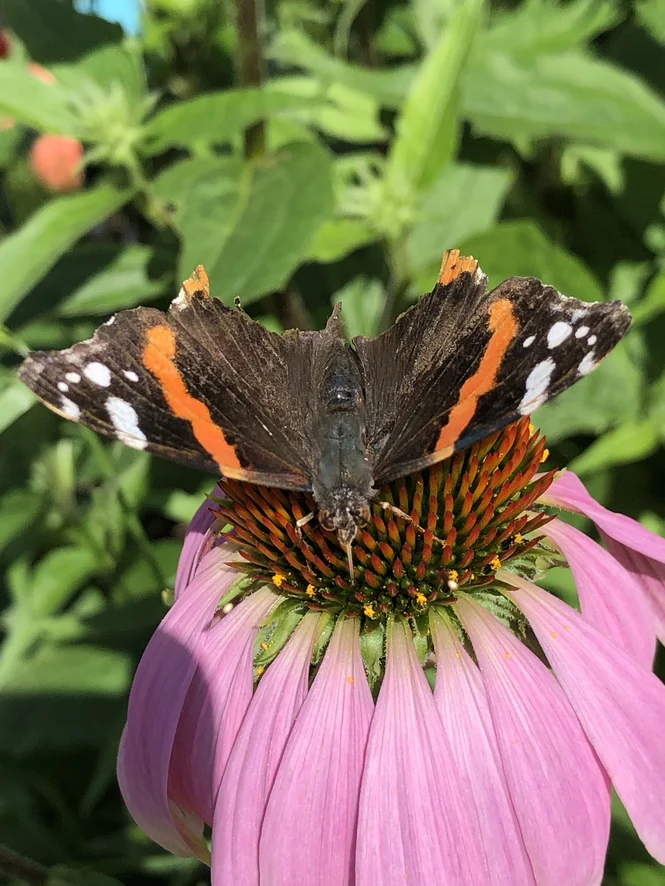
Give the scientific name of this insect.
Vanessa atalanta
